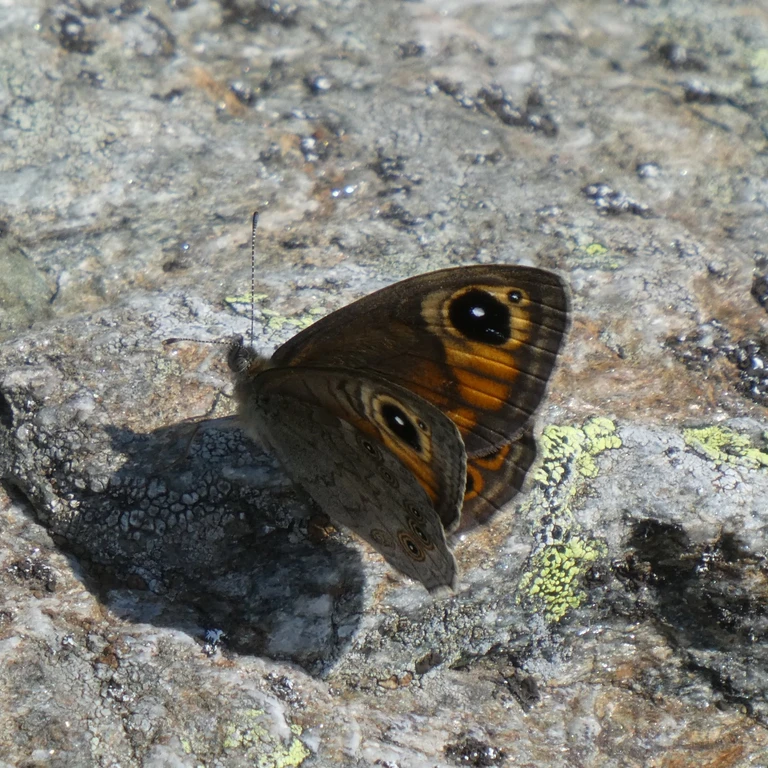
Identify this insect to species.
Lasiommata maera (also Pararge maera)
